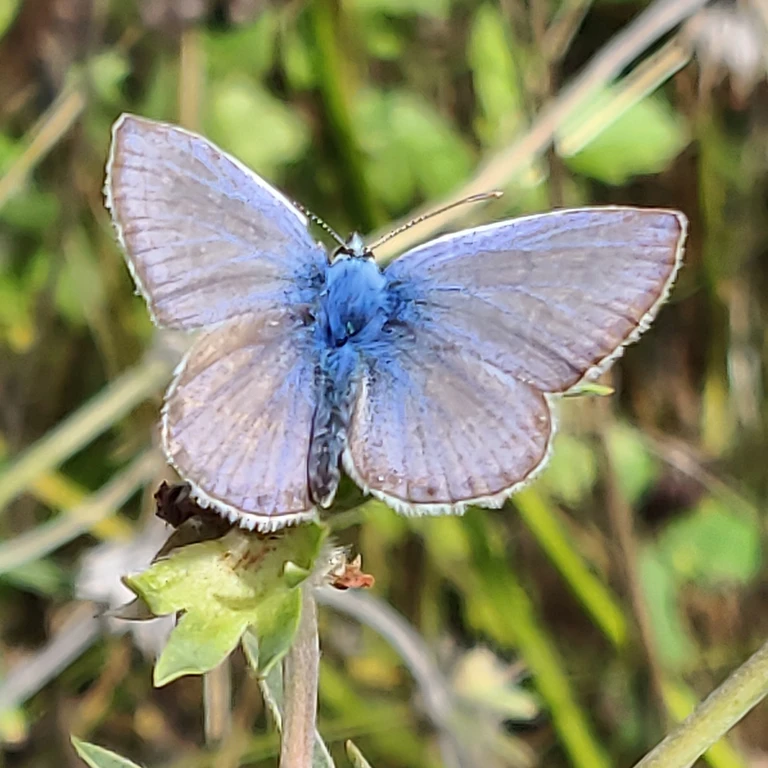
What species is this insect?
Polyommatus icarus
